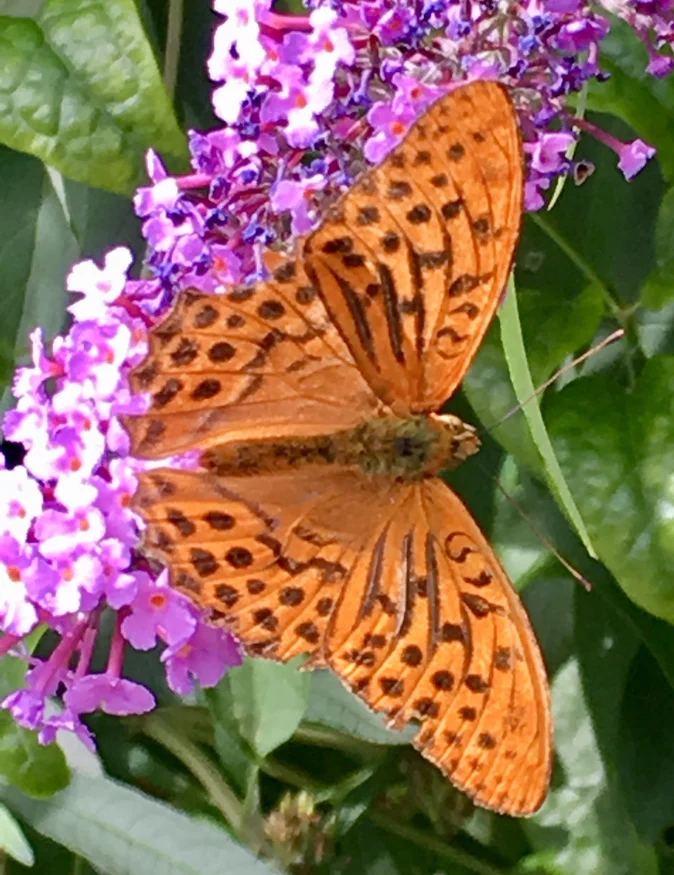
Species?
Argynnis paphia
